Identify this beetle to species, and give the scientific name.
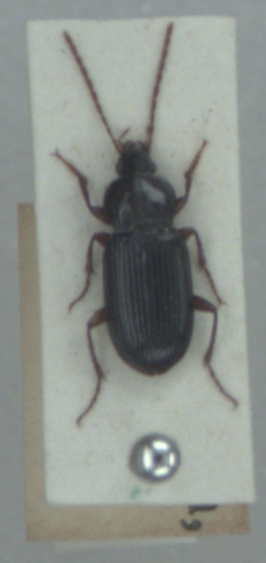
Pedius longicollis
